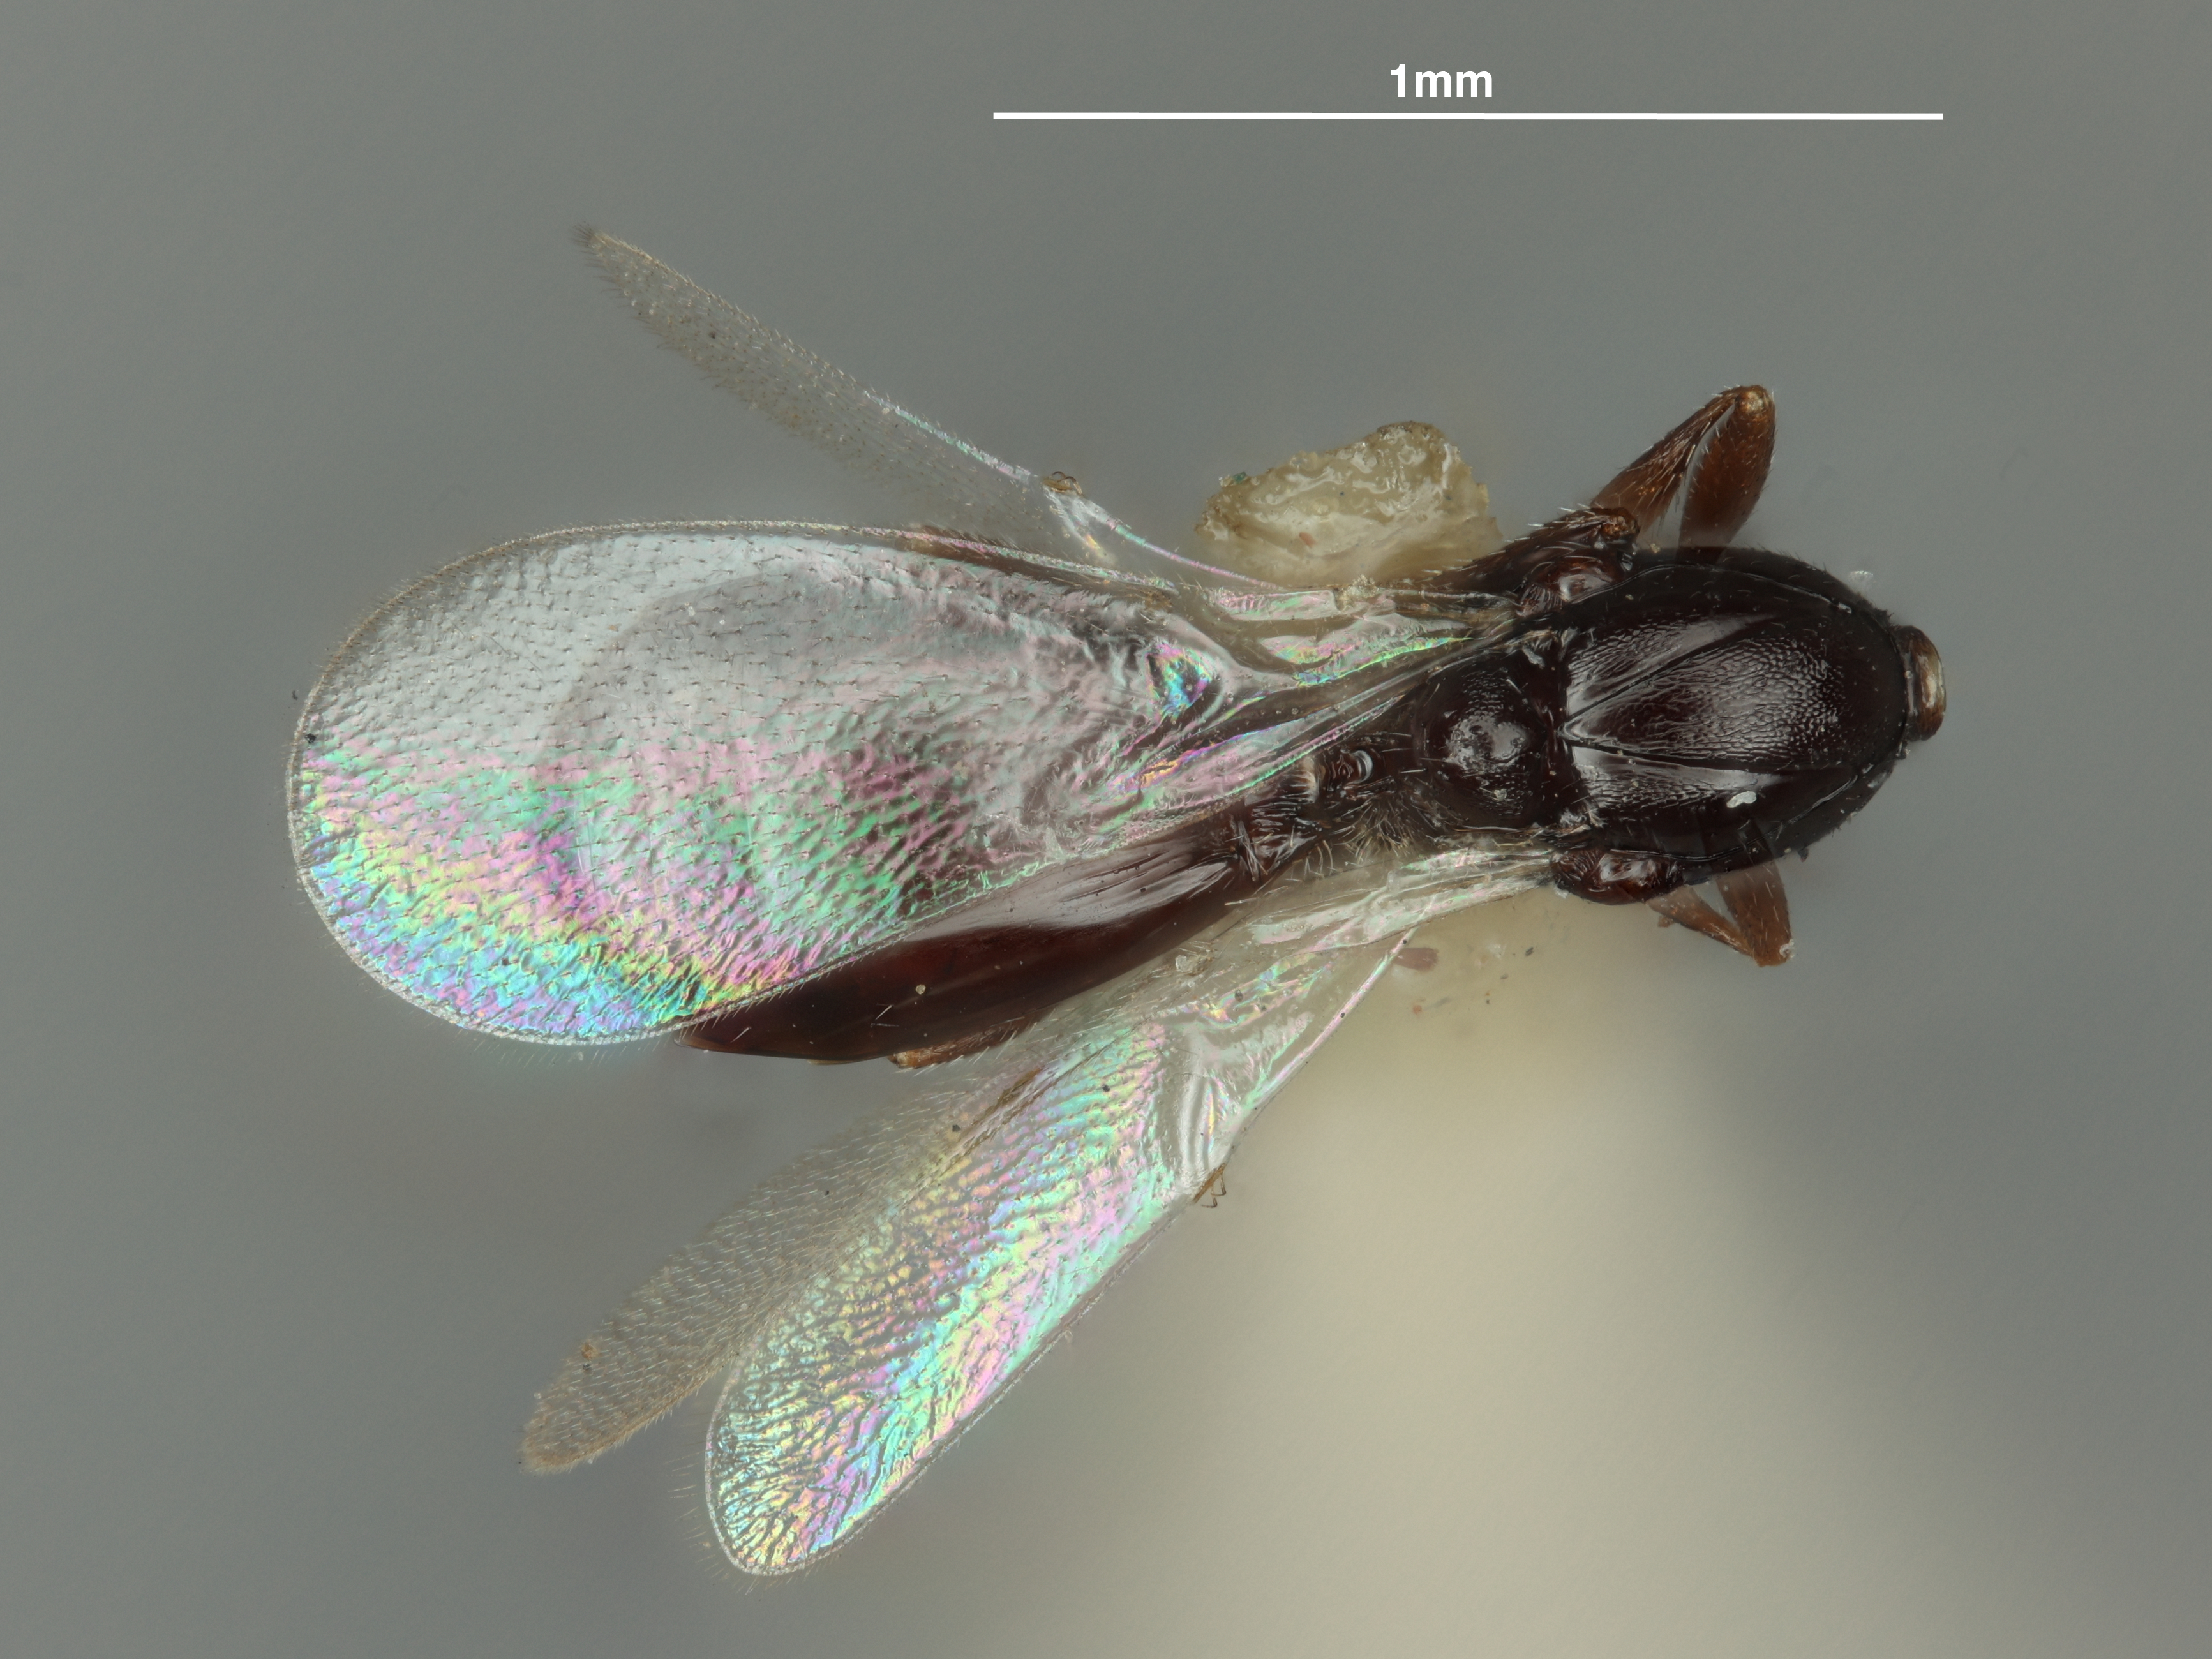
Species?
Platygaster aphidis
